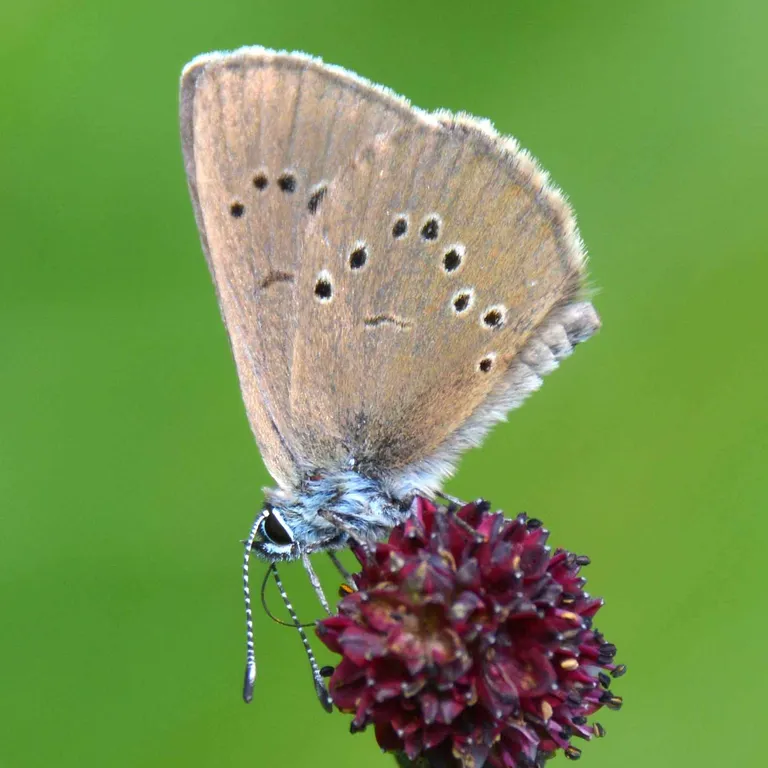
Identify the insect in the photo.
Phengaris nausithous (also Maculinea nausithous)
